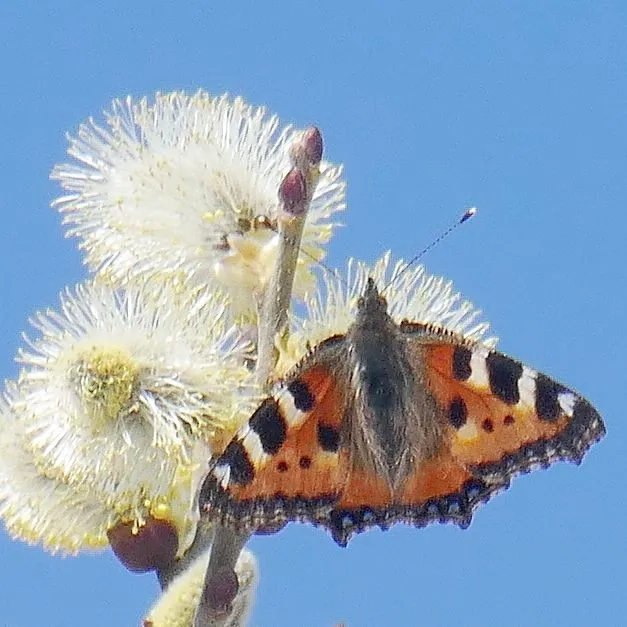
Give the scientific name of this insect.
Aglais urticae
